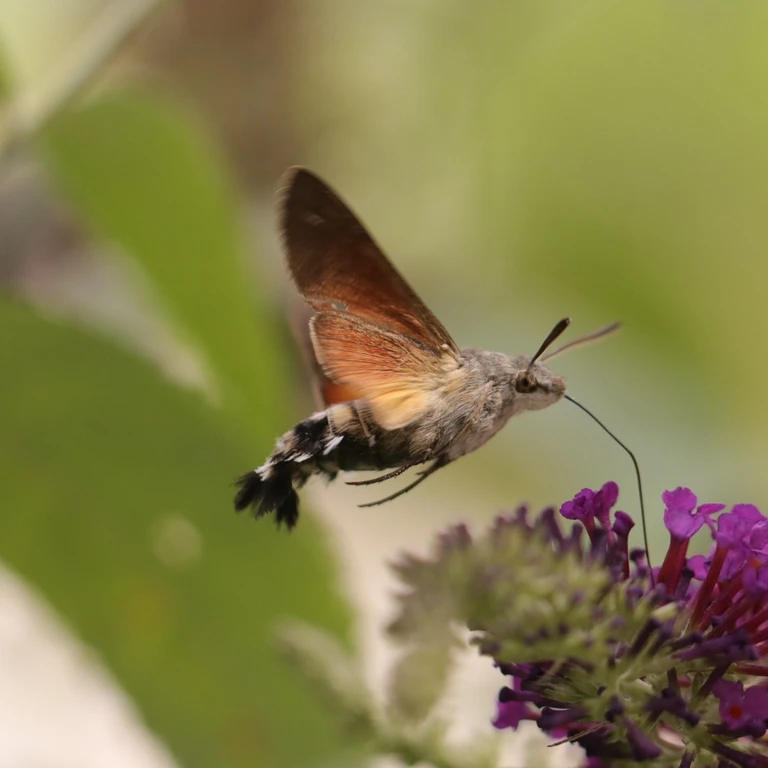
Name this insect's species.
Macroglossum stellatarum
